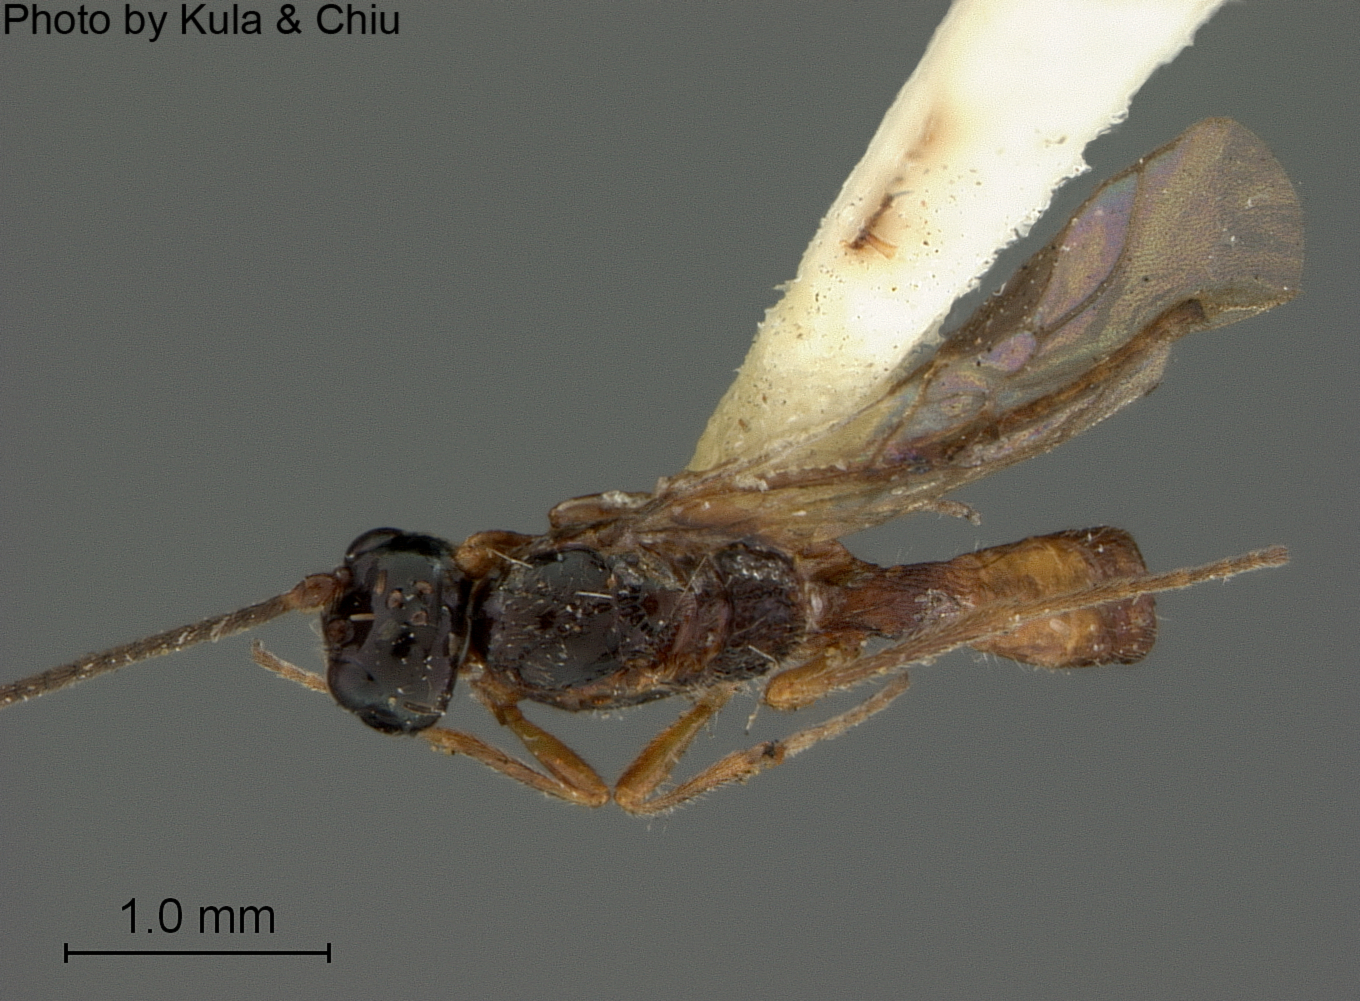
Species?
Coelinidea occom
